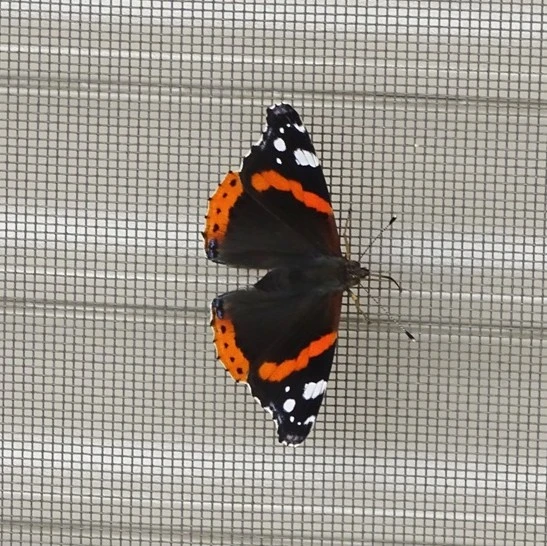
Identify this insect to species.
Vanessa atalanta
